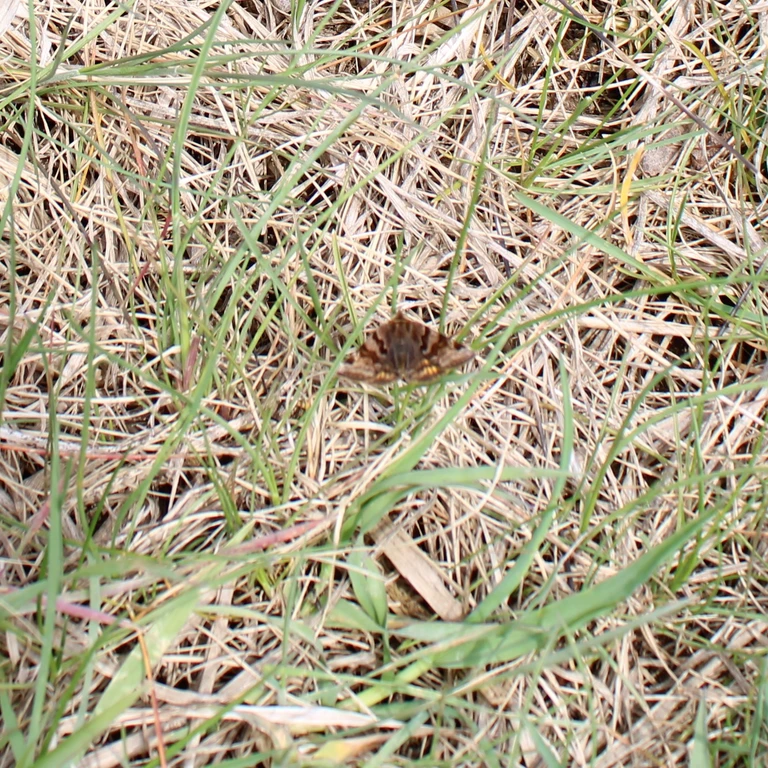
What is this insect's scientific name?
Euclidia glyphica
